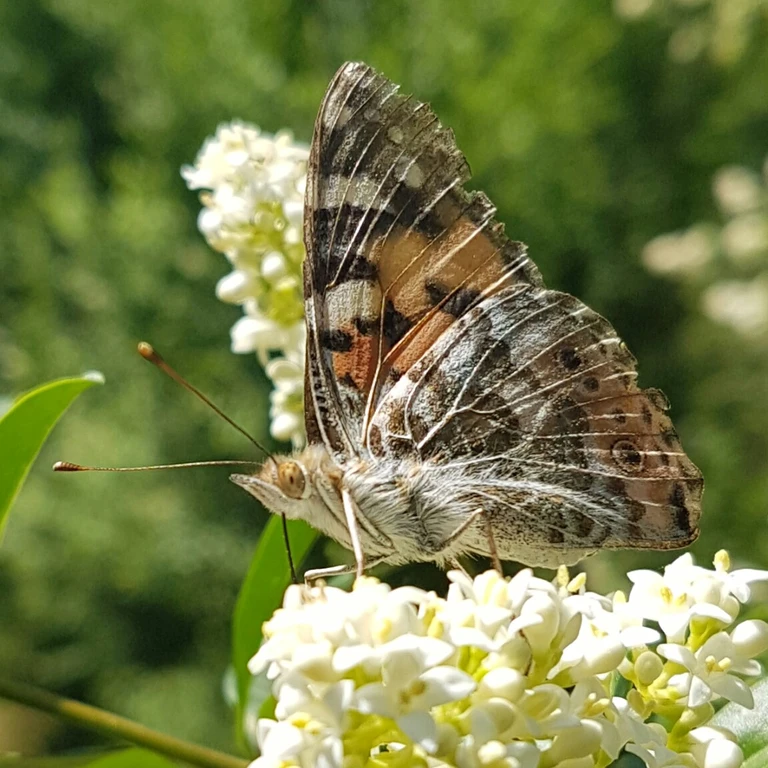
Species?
Vanessa cardui
